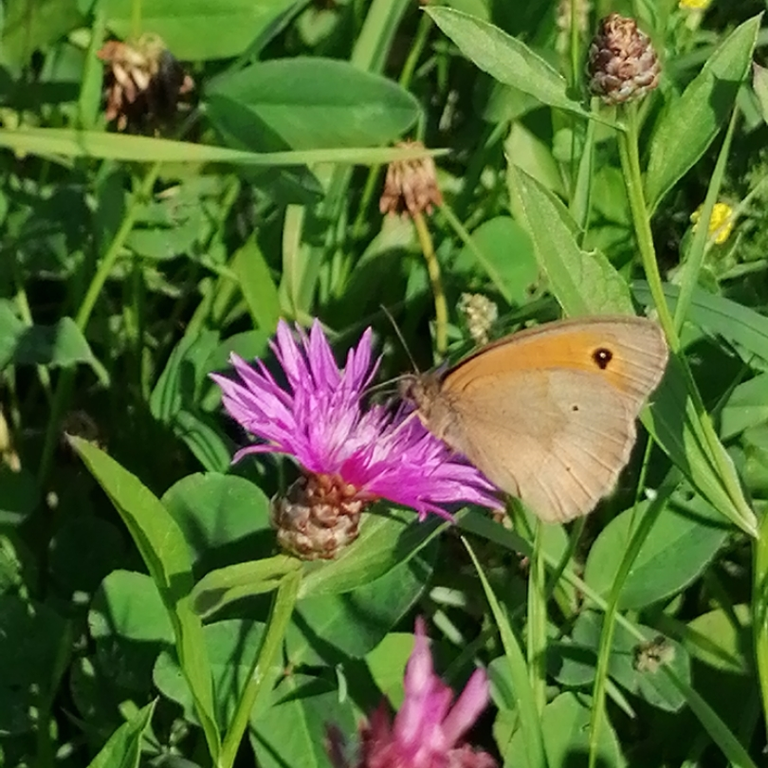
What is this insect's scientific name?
Maniola jurtina
